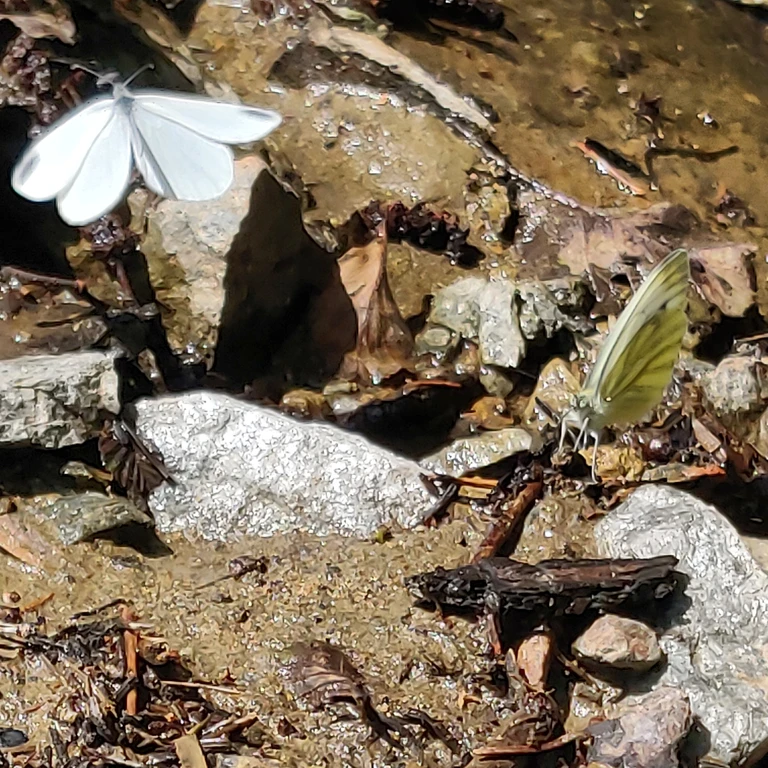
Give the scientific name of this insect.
Leptidea sinapis/juvernica
